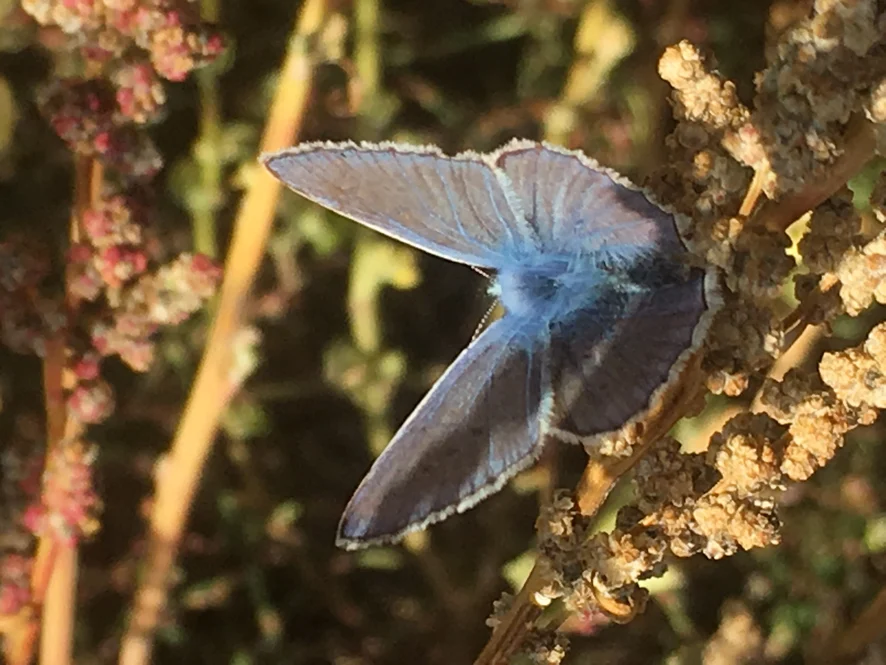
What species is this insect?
Polyommatus icarus
